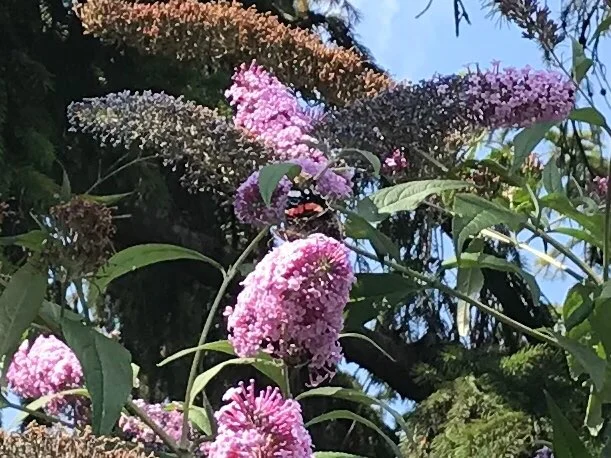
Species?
Vanessa atalanta
